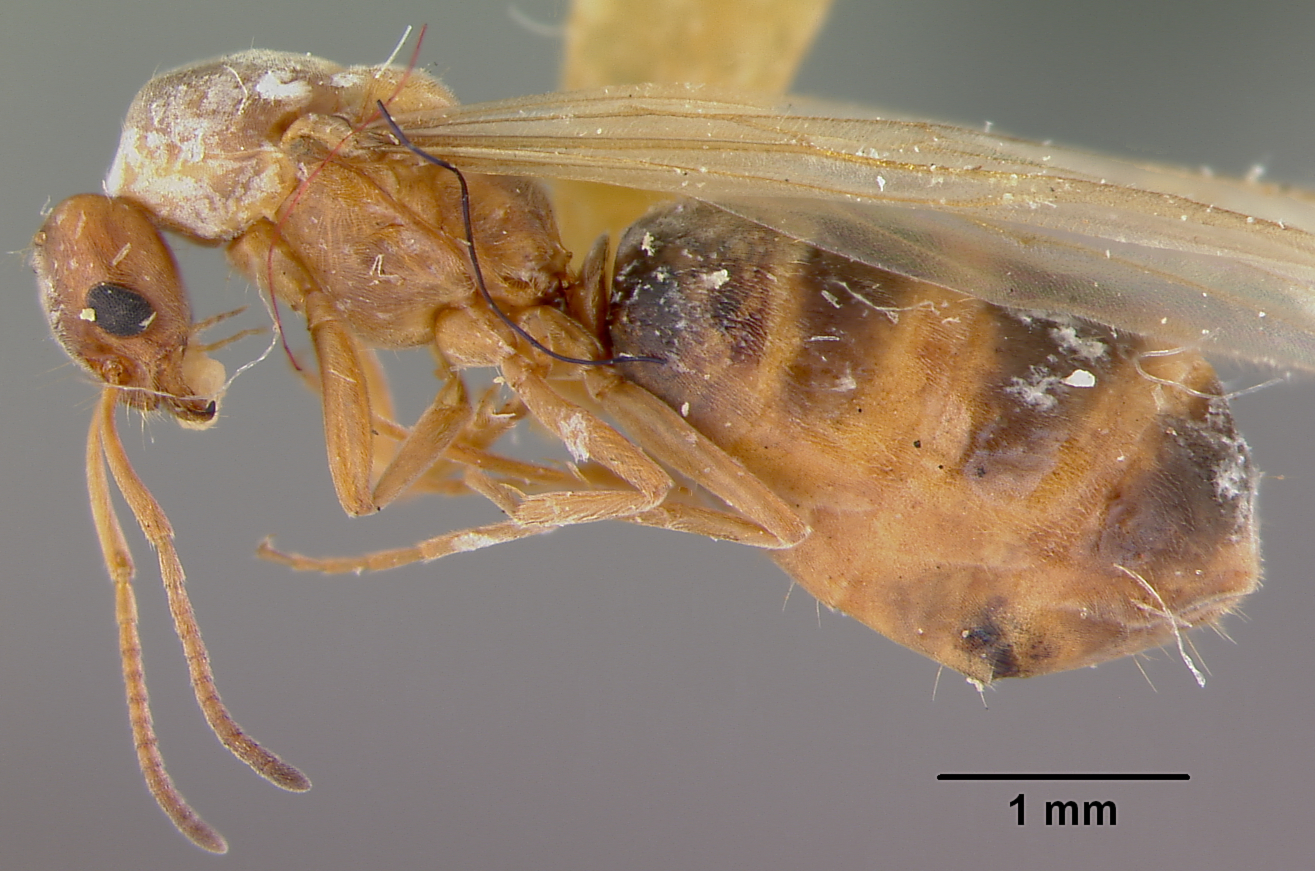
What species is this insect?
Forelius foetidus
